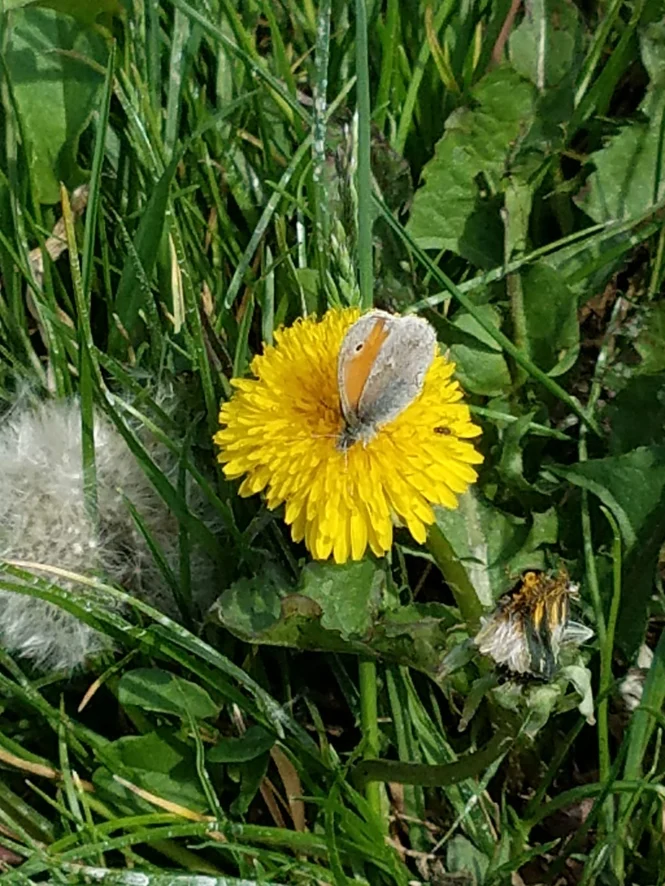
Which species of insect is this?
Coenonympha pamphilus
